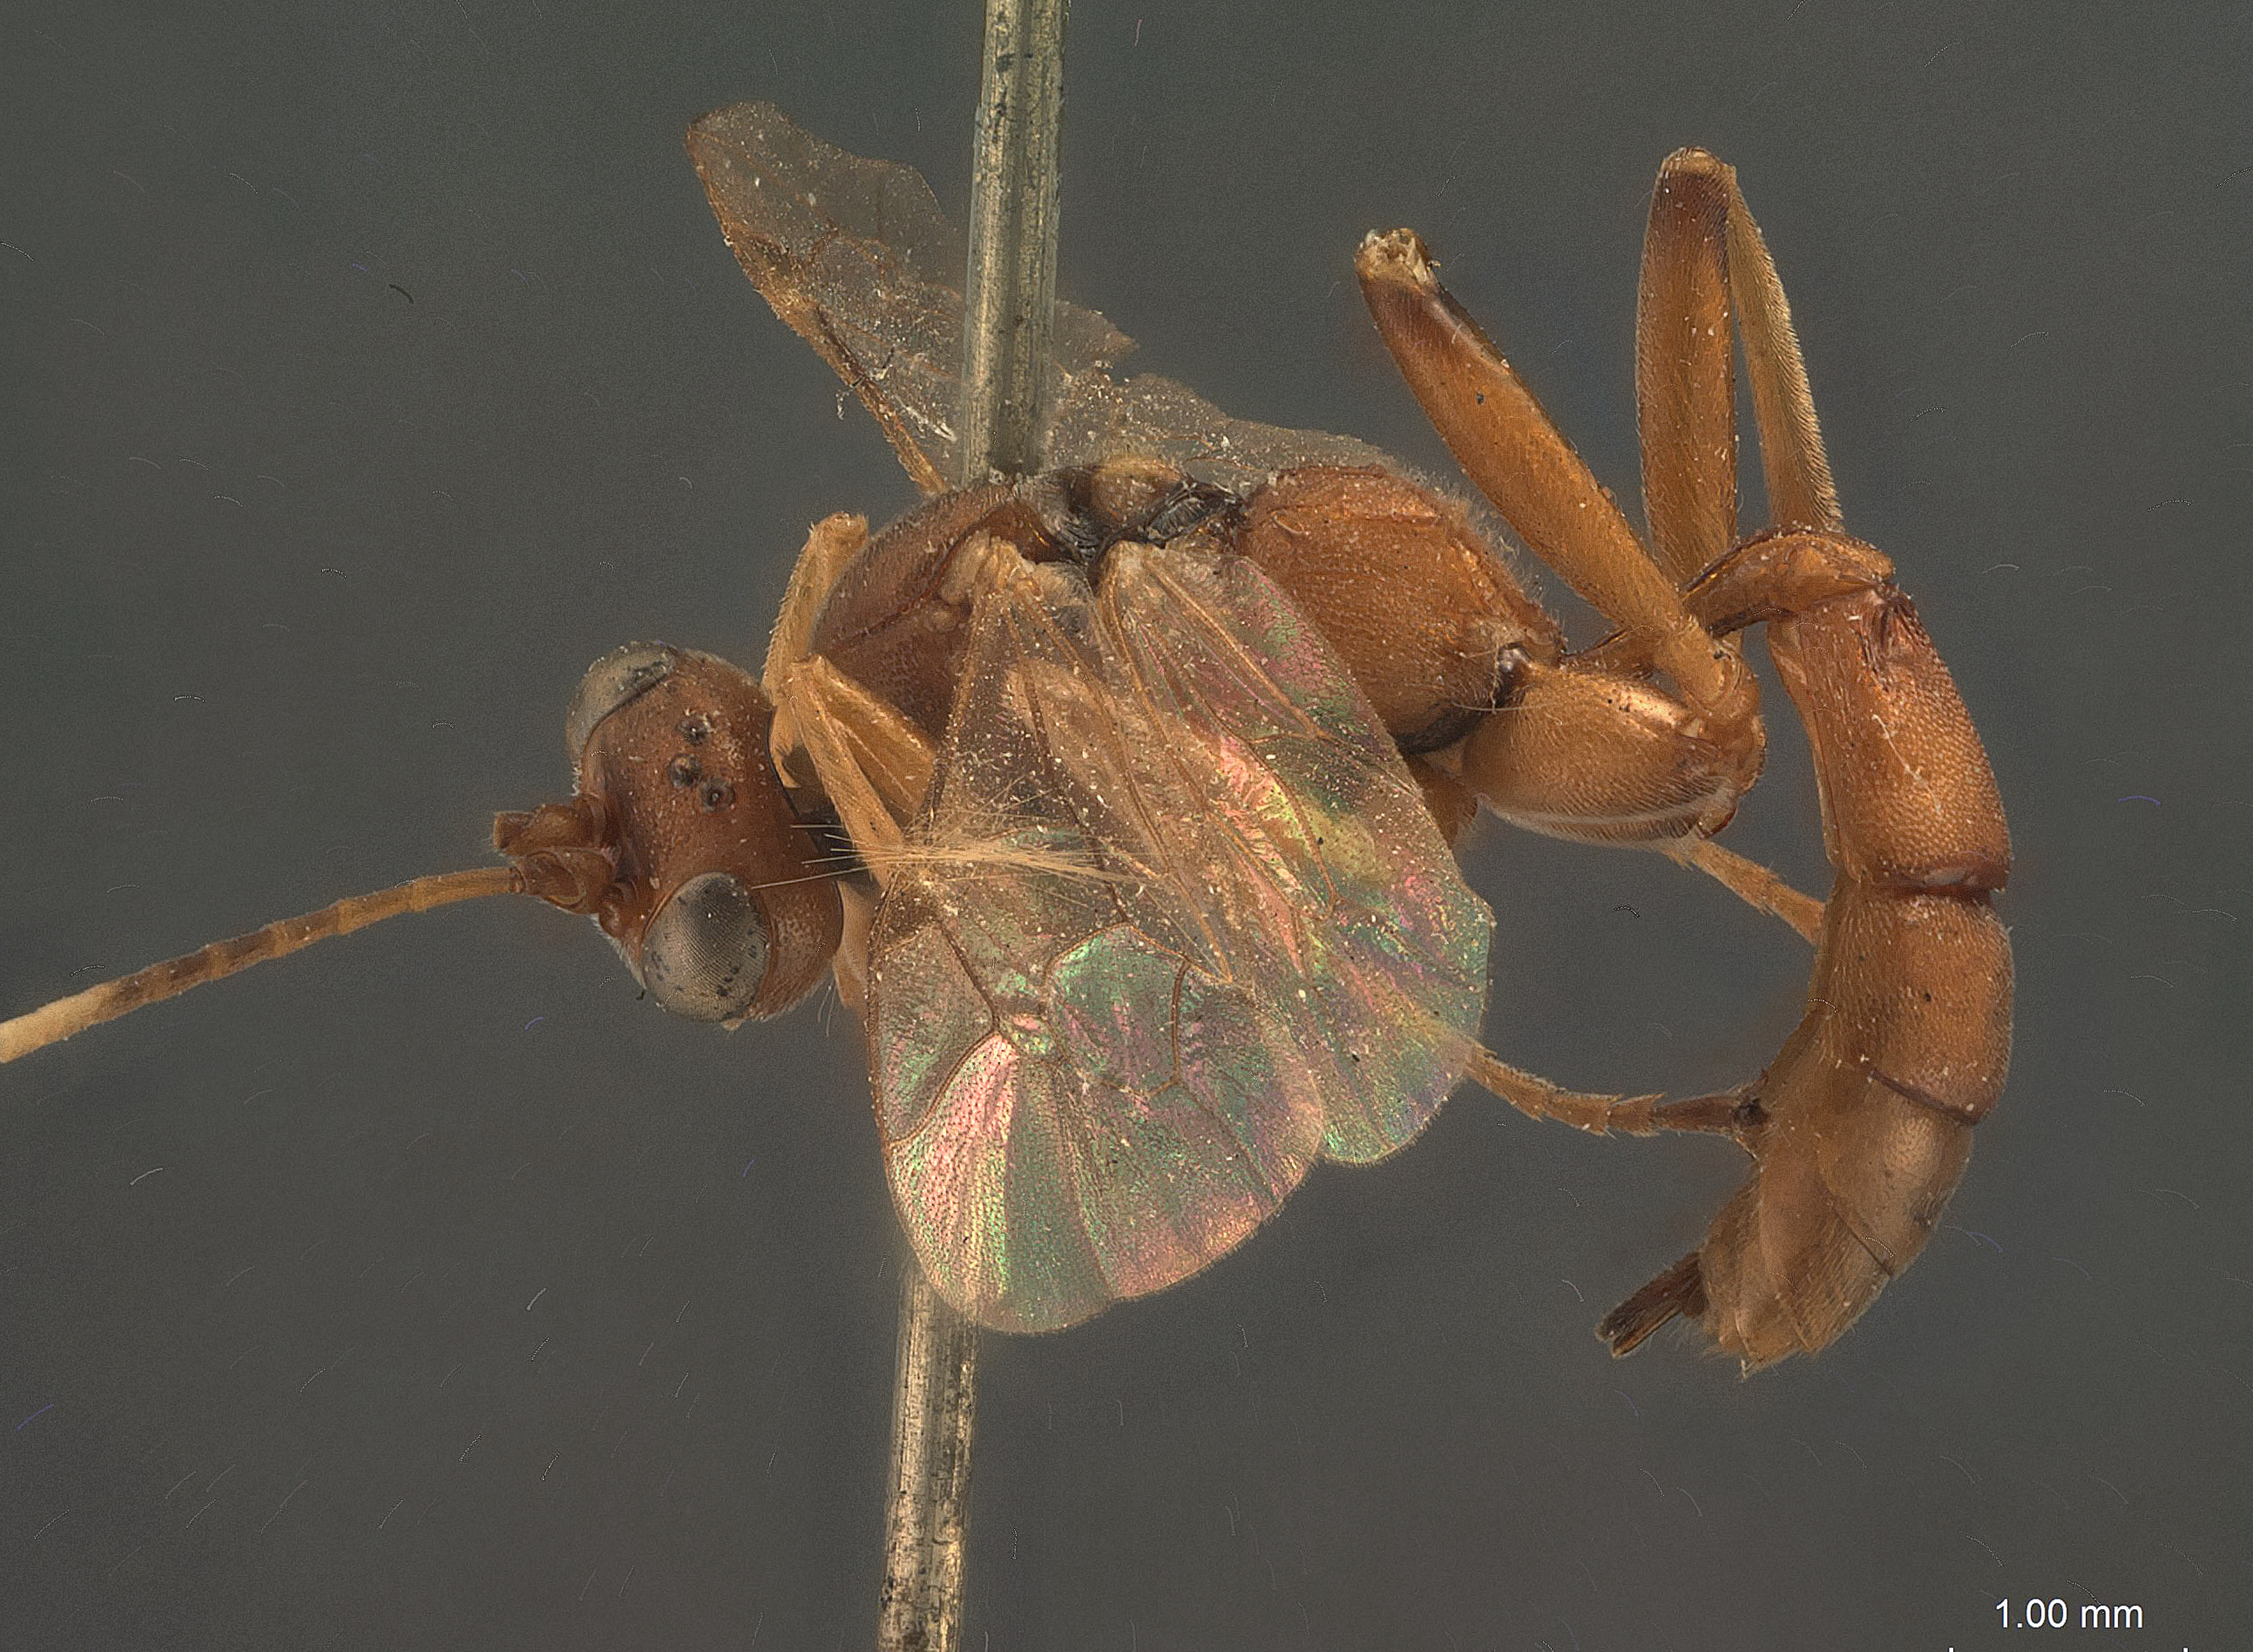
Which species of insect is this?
Ichneumon tharotis
